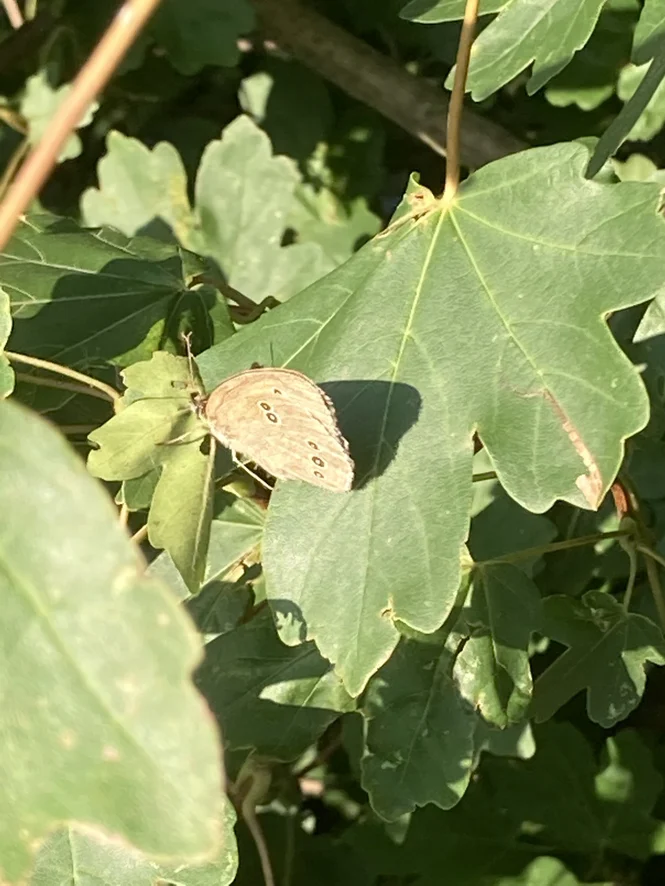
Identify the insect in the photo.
Aphantopus hyperantus
